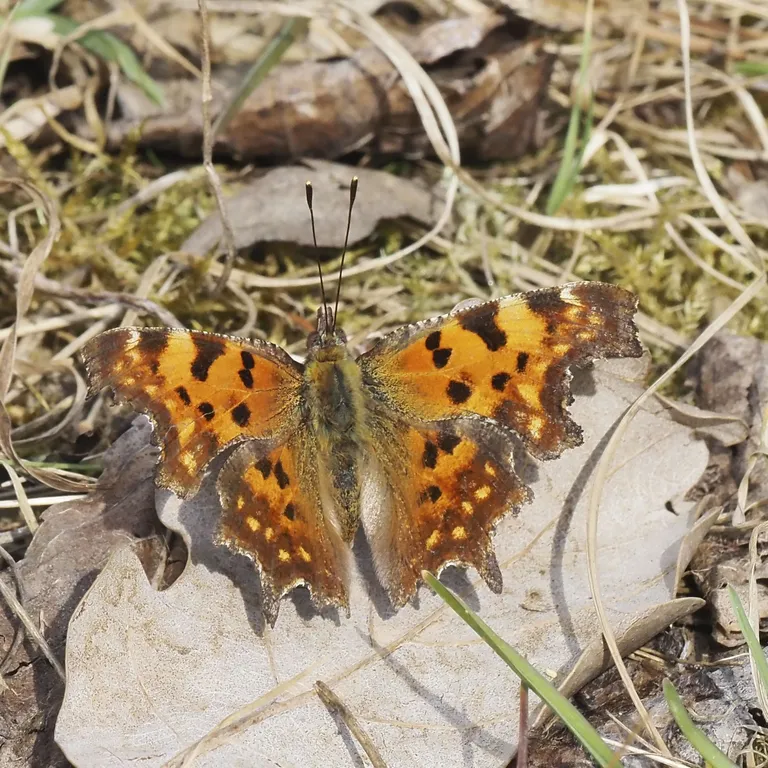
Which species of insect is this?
Polygonia c-album
